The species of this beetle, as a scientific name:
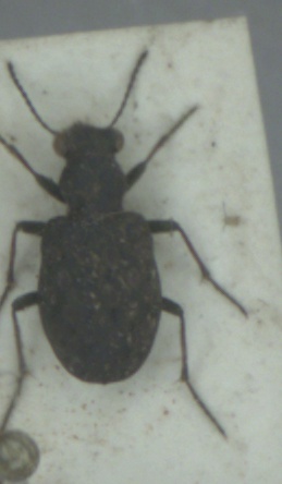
Elaphrus riparius
